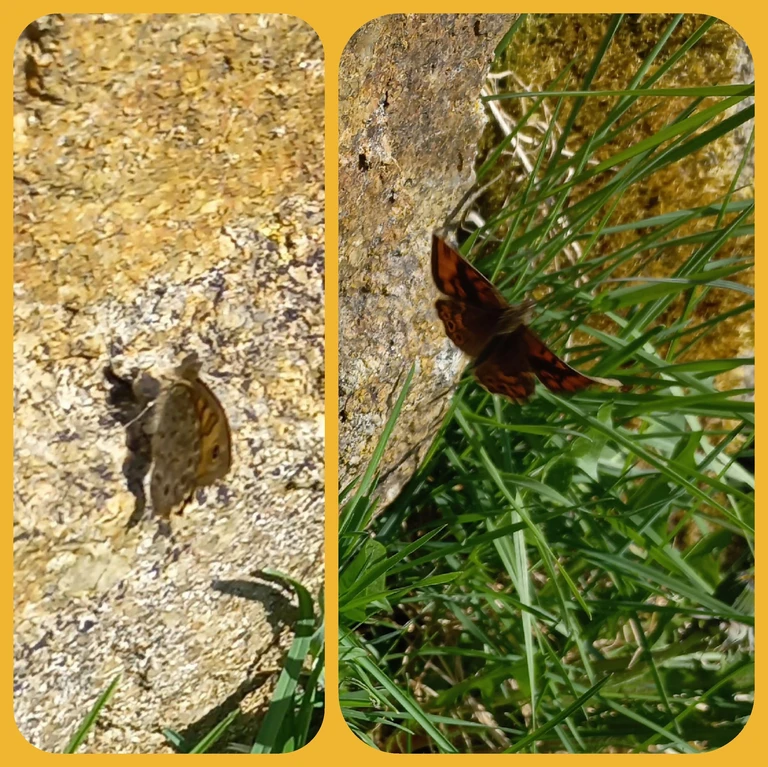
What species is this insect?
Lasiommata megera (also Pararge megera)
